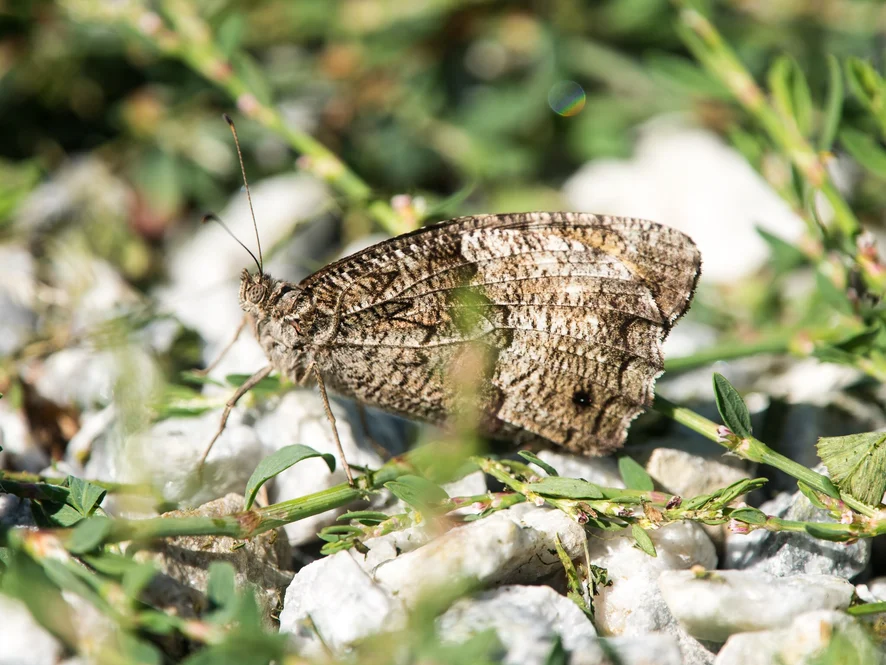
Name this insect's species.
Hipparchia fagi
